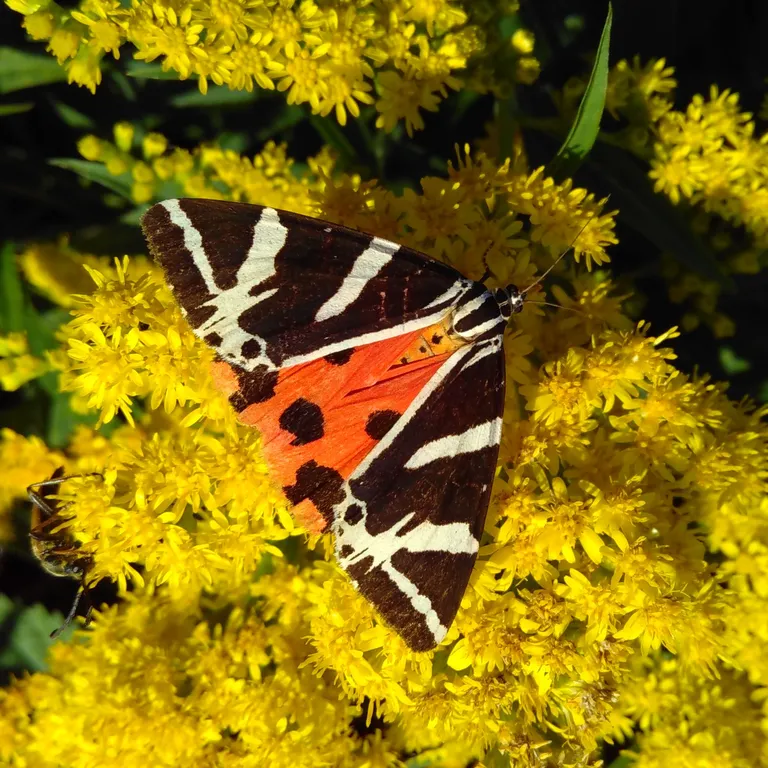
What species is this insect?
Euplagia quadripunctaria
